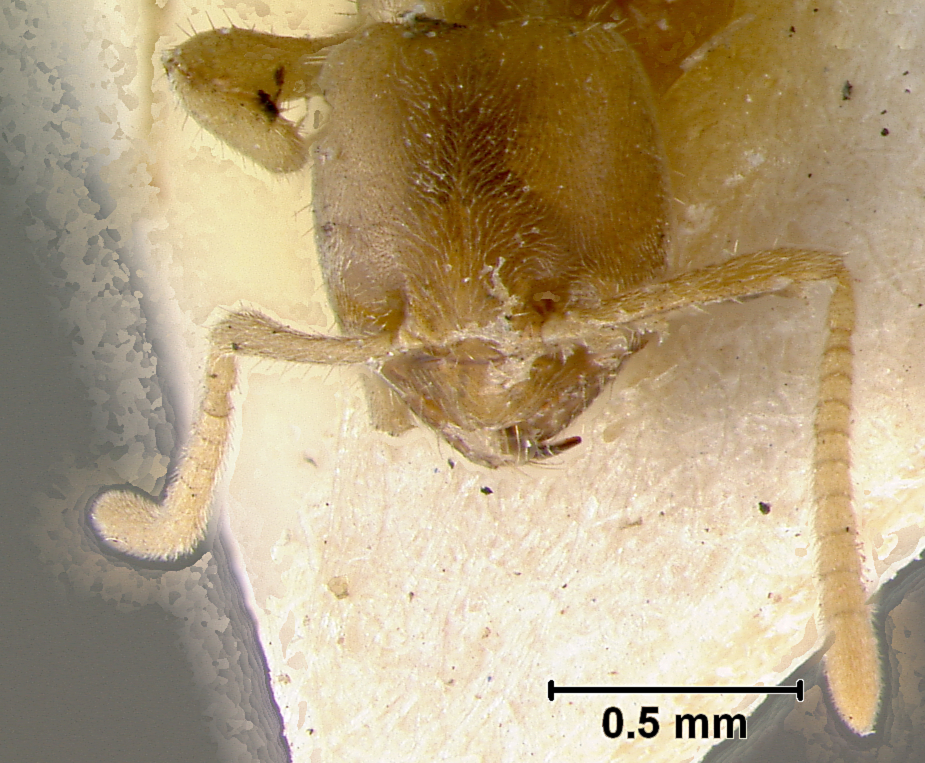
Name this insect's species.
Pseudolasius bufonum
